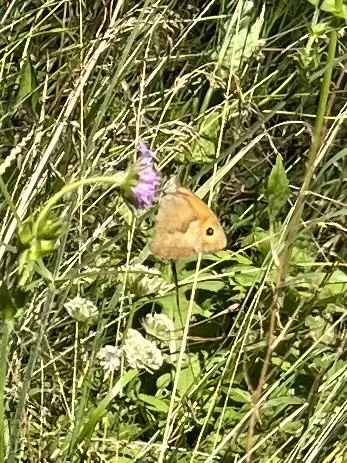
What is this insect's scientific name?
Maniola jurtina
